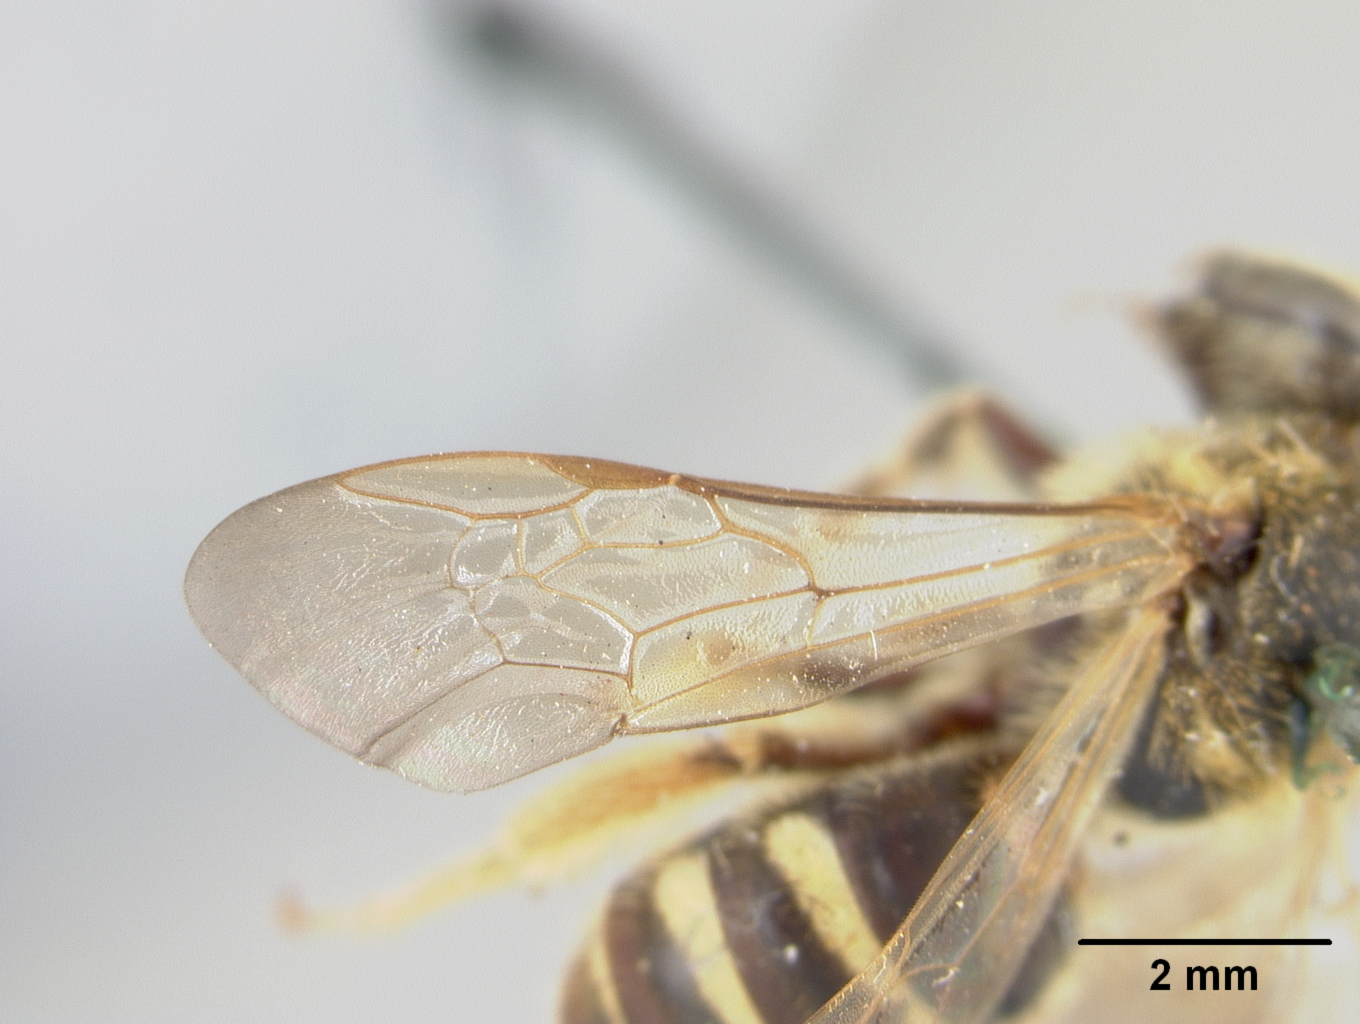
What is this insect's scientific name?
Halictus mellipes (also Lasioglossum mellipes)
